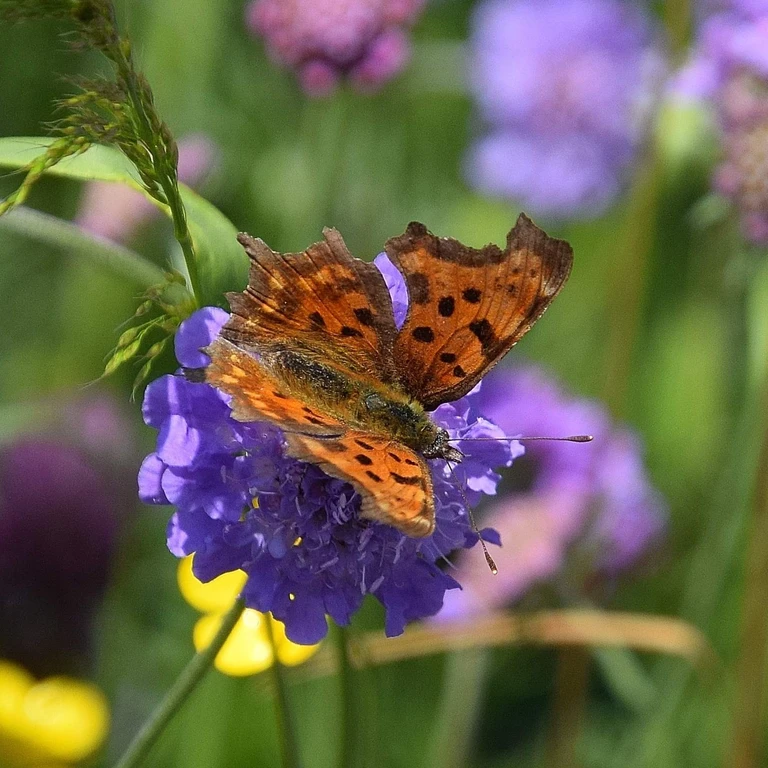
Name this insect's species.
Polygonia c-album
